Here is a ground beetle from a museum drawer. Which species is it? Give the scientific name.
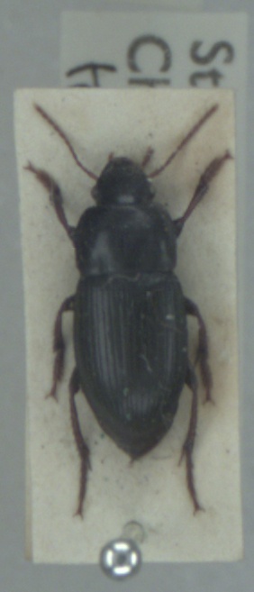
Harpalus tardus
